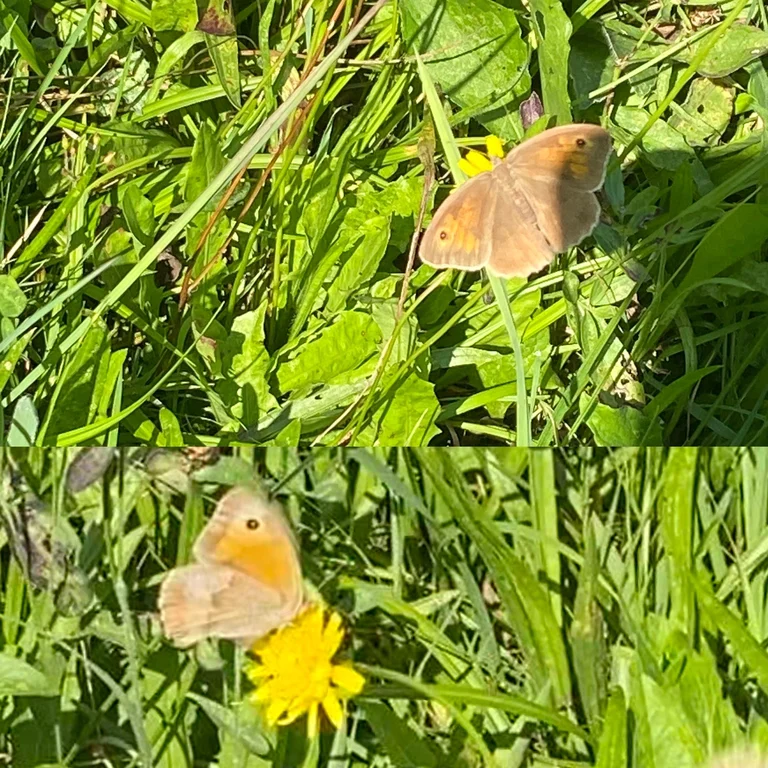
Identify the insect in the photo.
Maniola jurtina
